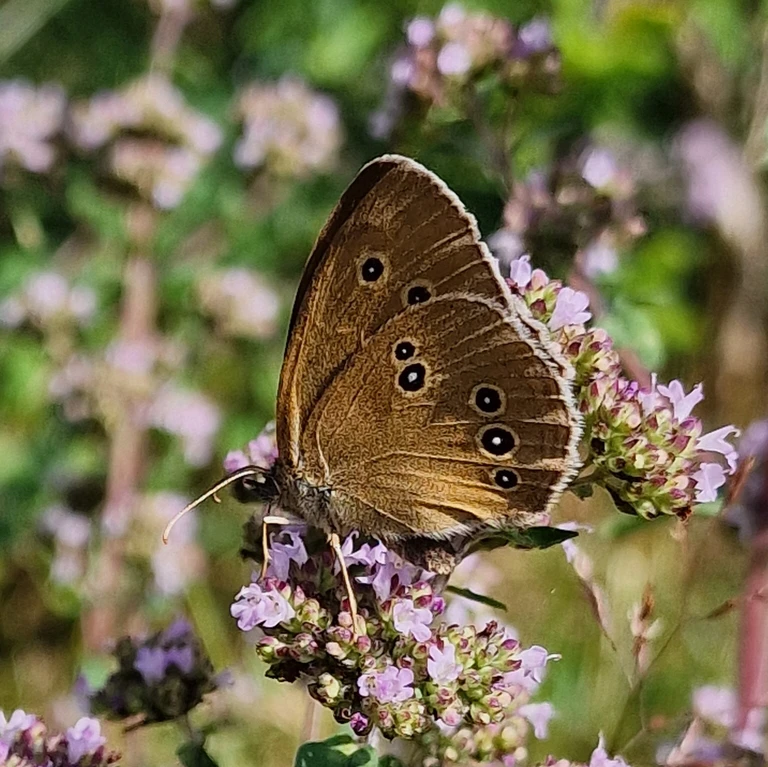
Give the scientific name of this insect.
Aphantopus hyperantus
